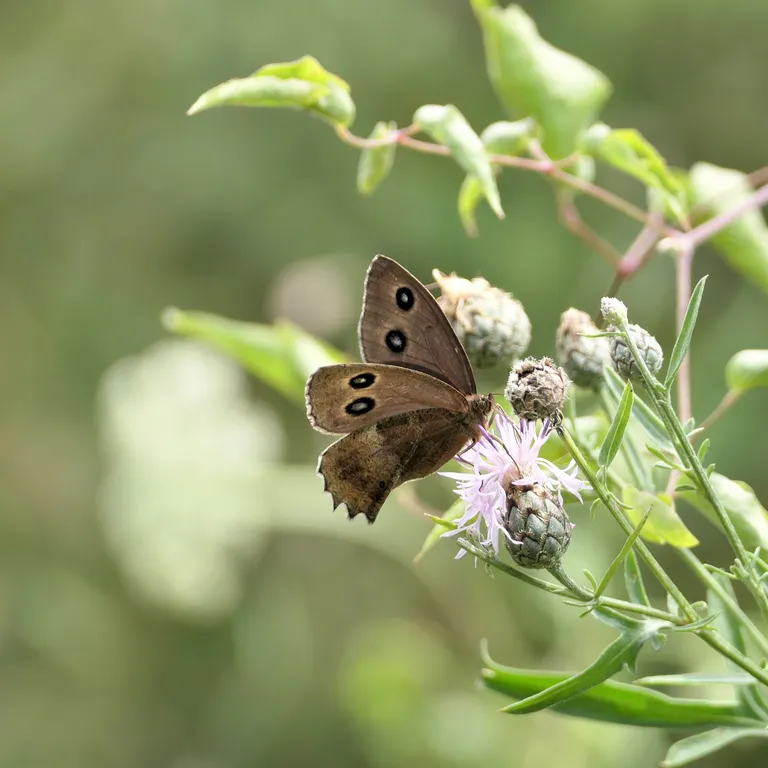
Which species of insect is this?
Minois dryas
